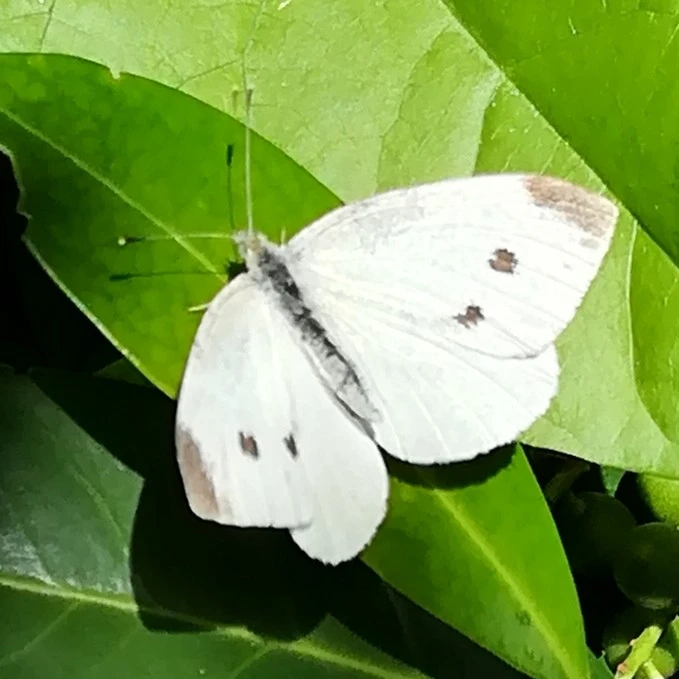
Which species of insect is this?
Pieris rapae
